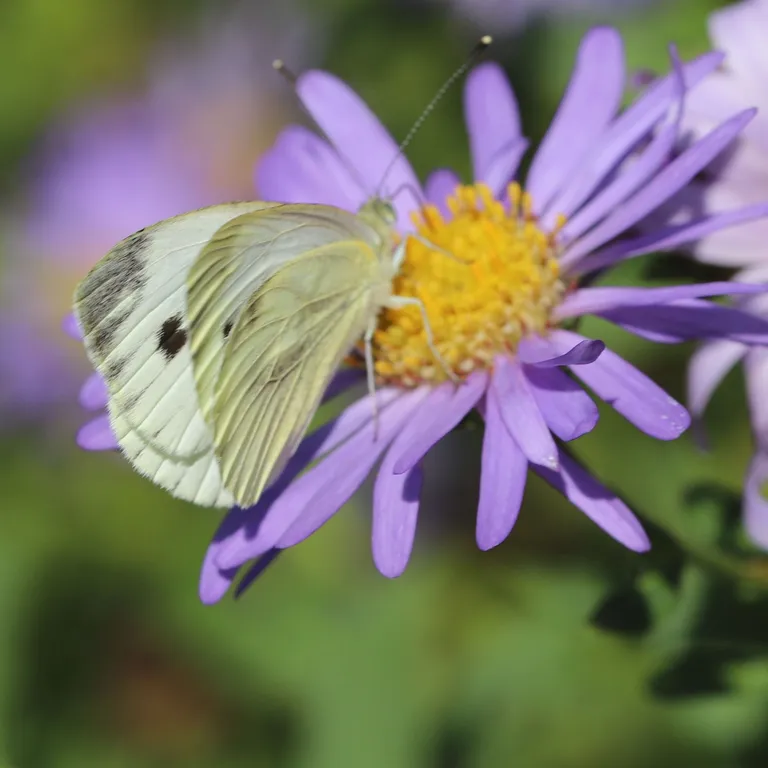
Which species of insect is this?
Pieris napi
